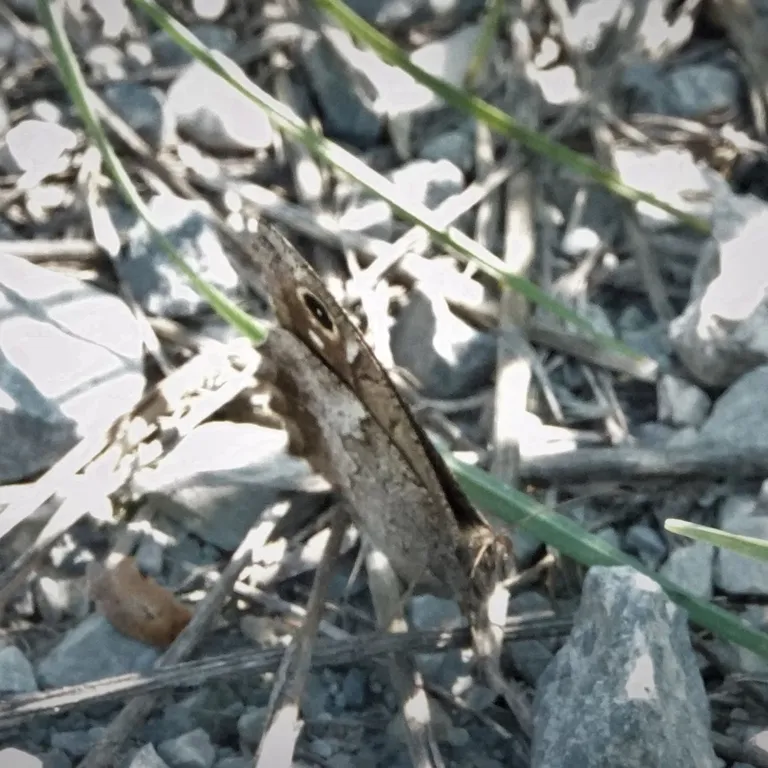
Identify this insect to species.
Hipparchia statilinus
